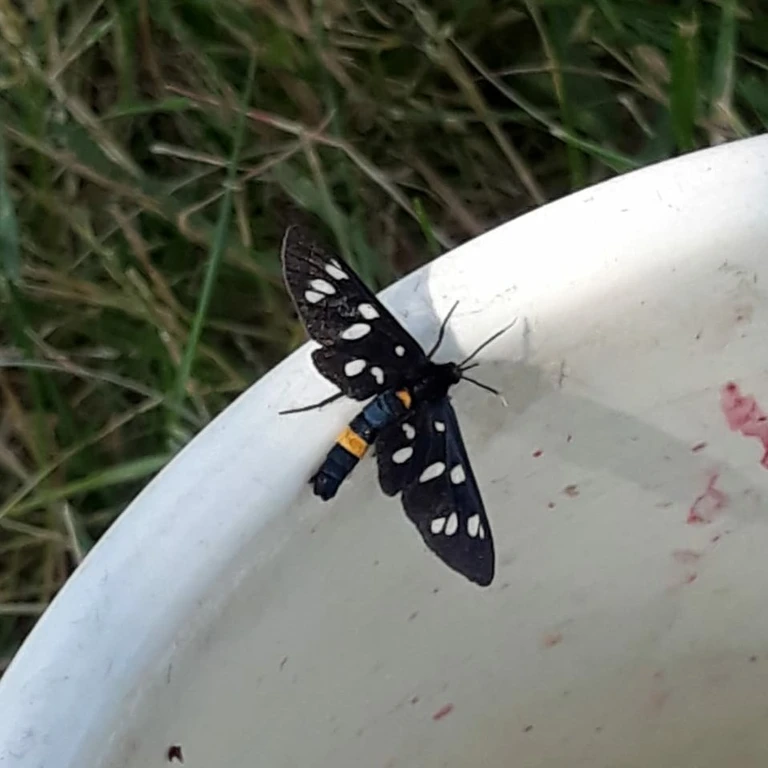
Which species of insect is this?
Amata phegea
